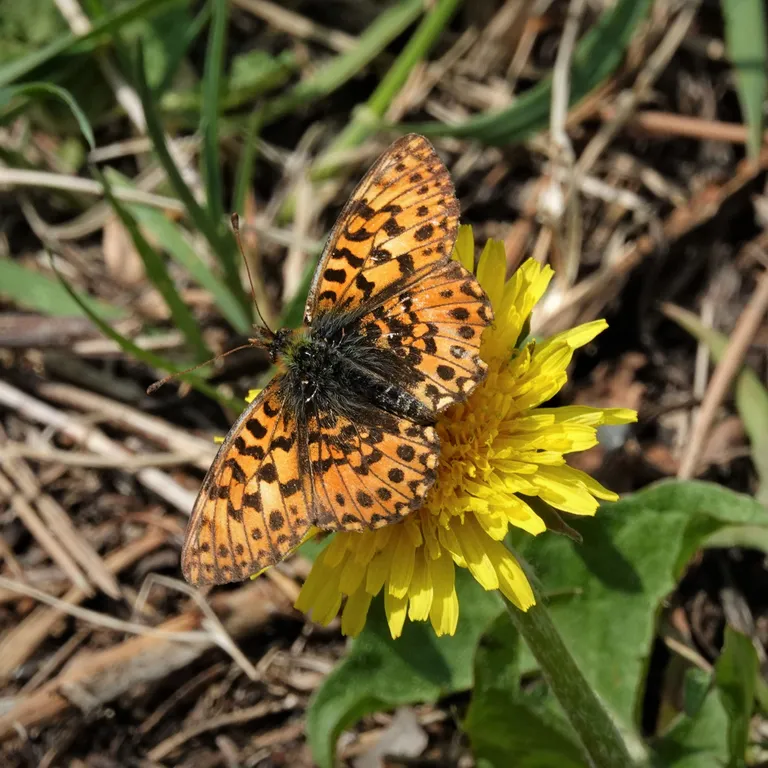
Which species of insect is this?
Boloria dia
